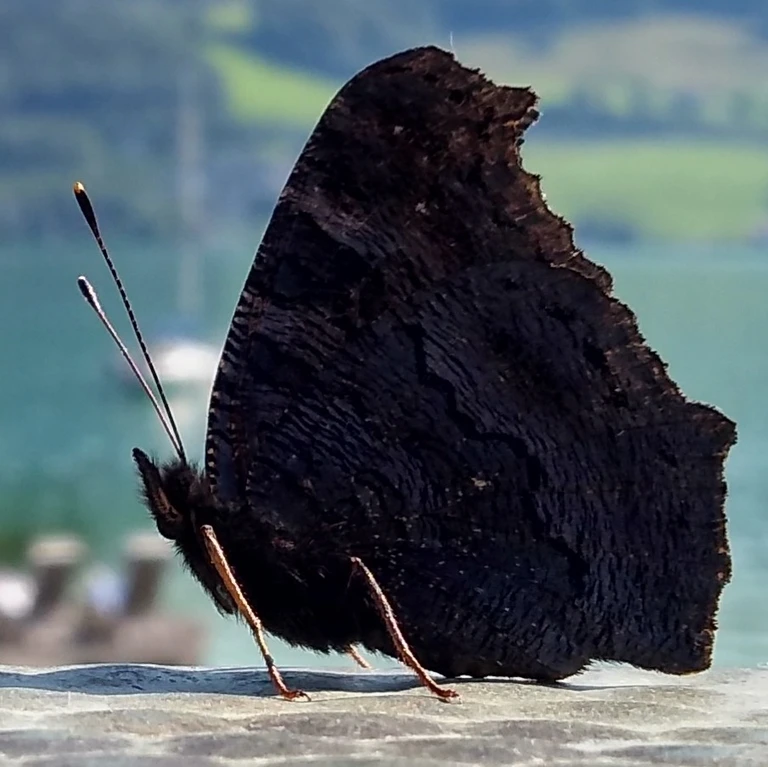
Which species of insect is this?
Aglais io
